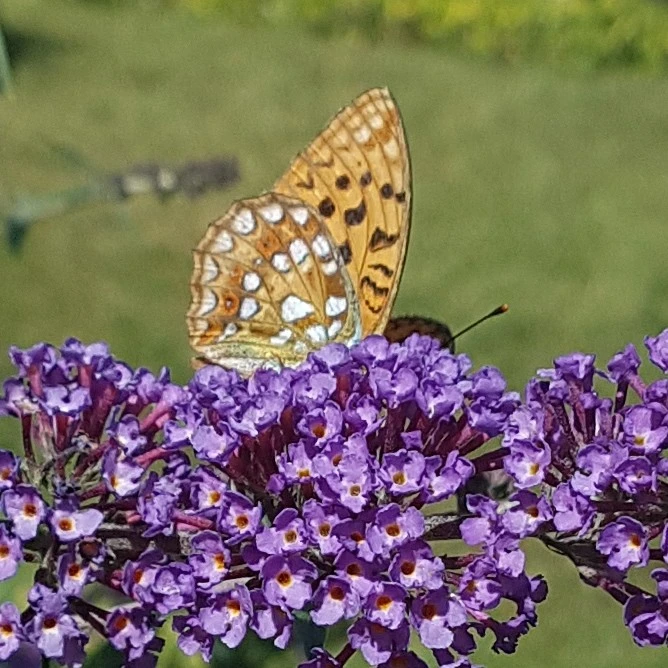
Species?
Fabriciana adippe
